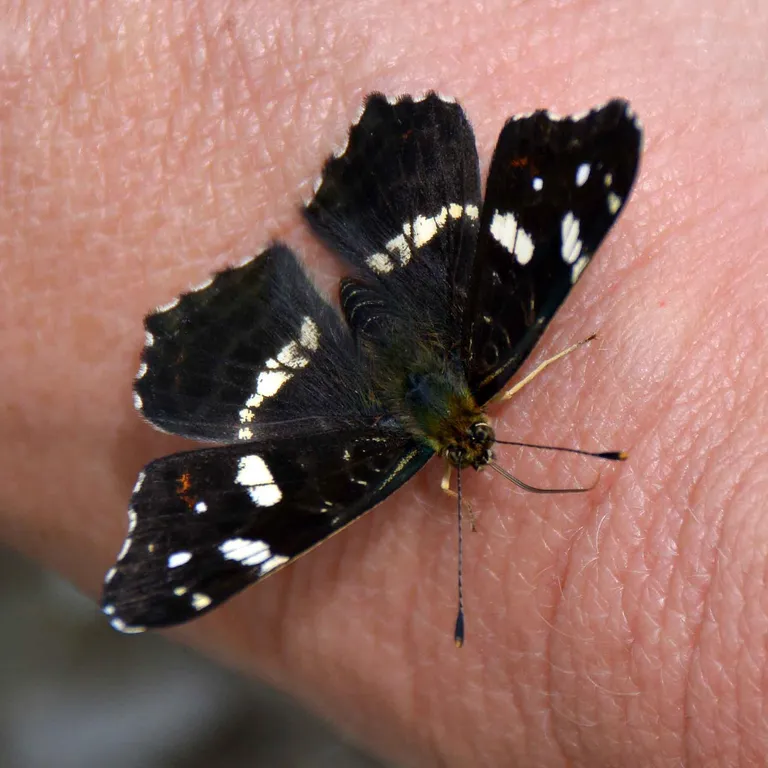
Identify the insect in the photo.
Araschnia levana
